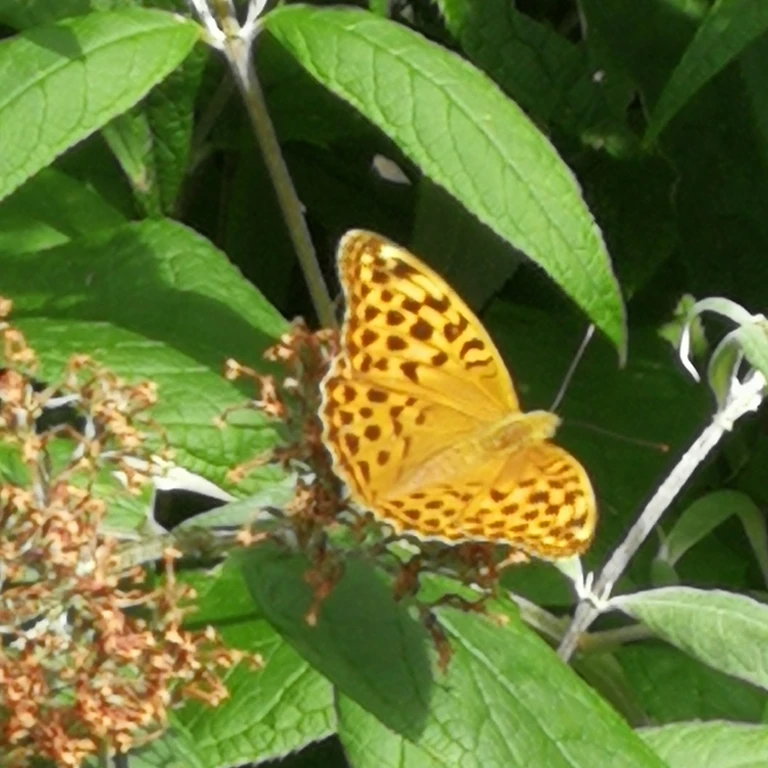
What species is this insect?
Argynnis paphia
